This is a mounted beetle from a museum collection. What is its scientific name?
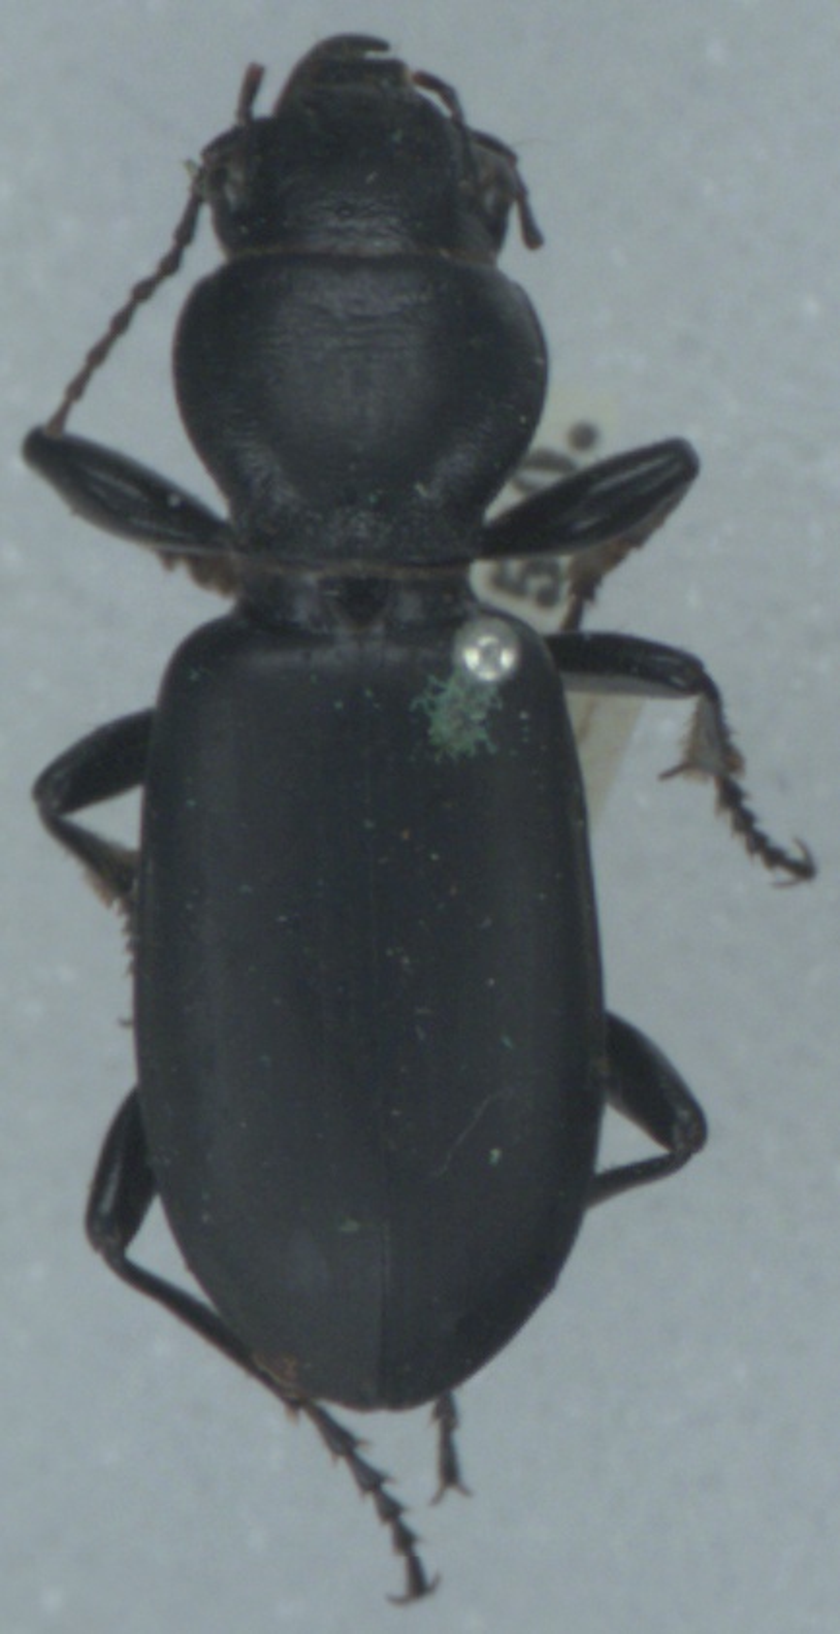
Broscus cephalotes
